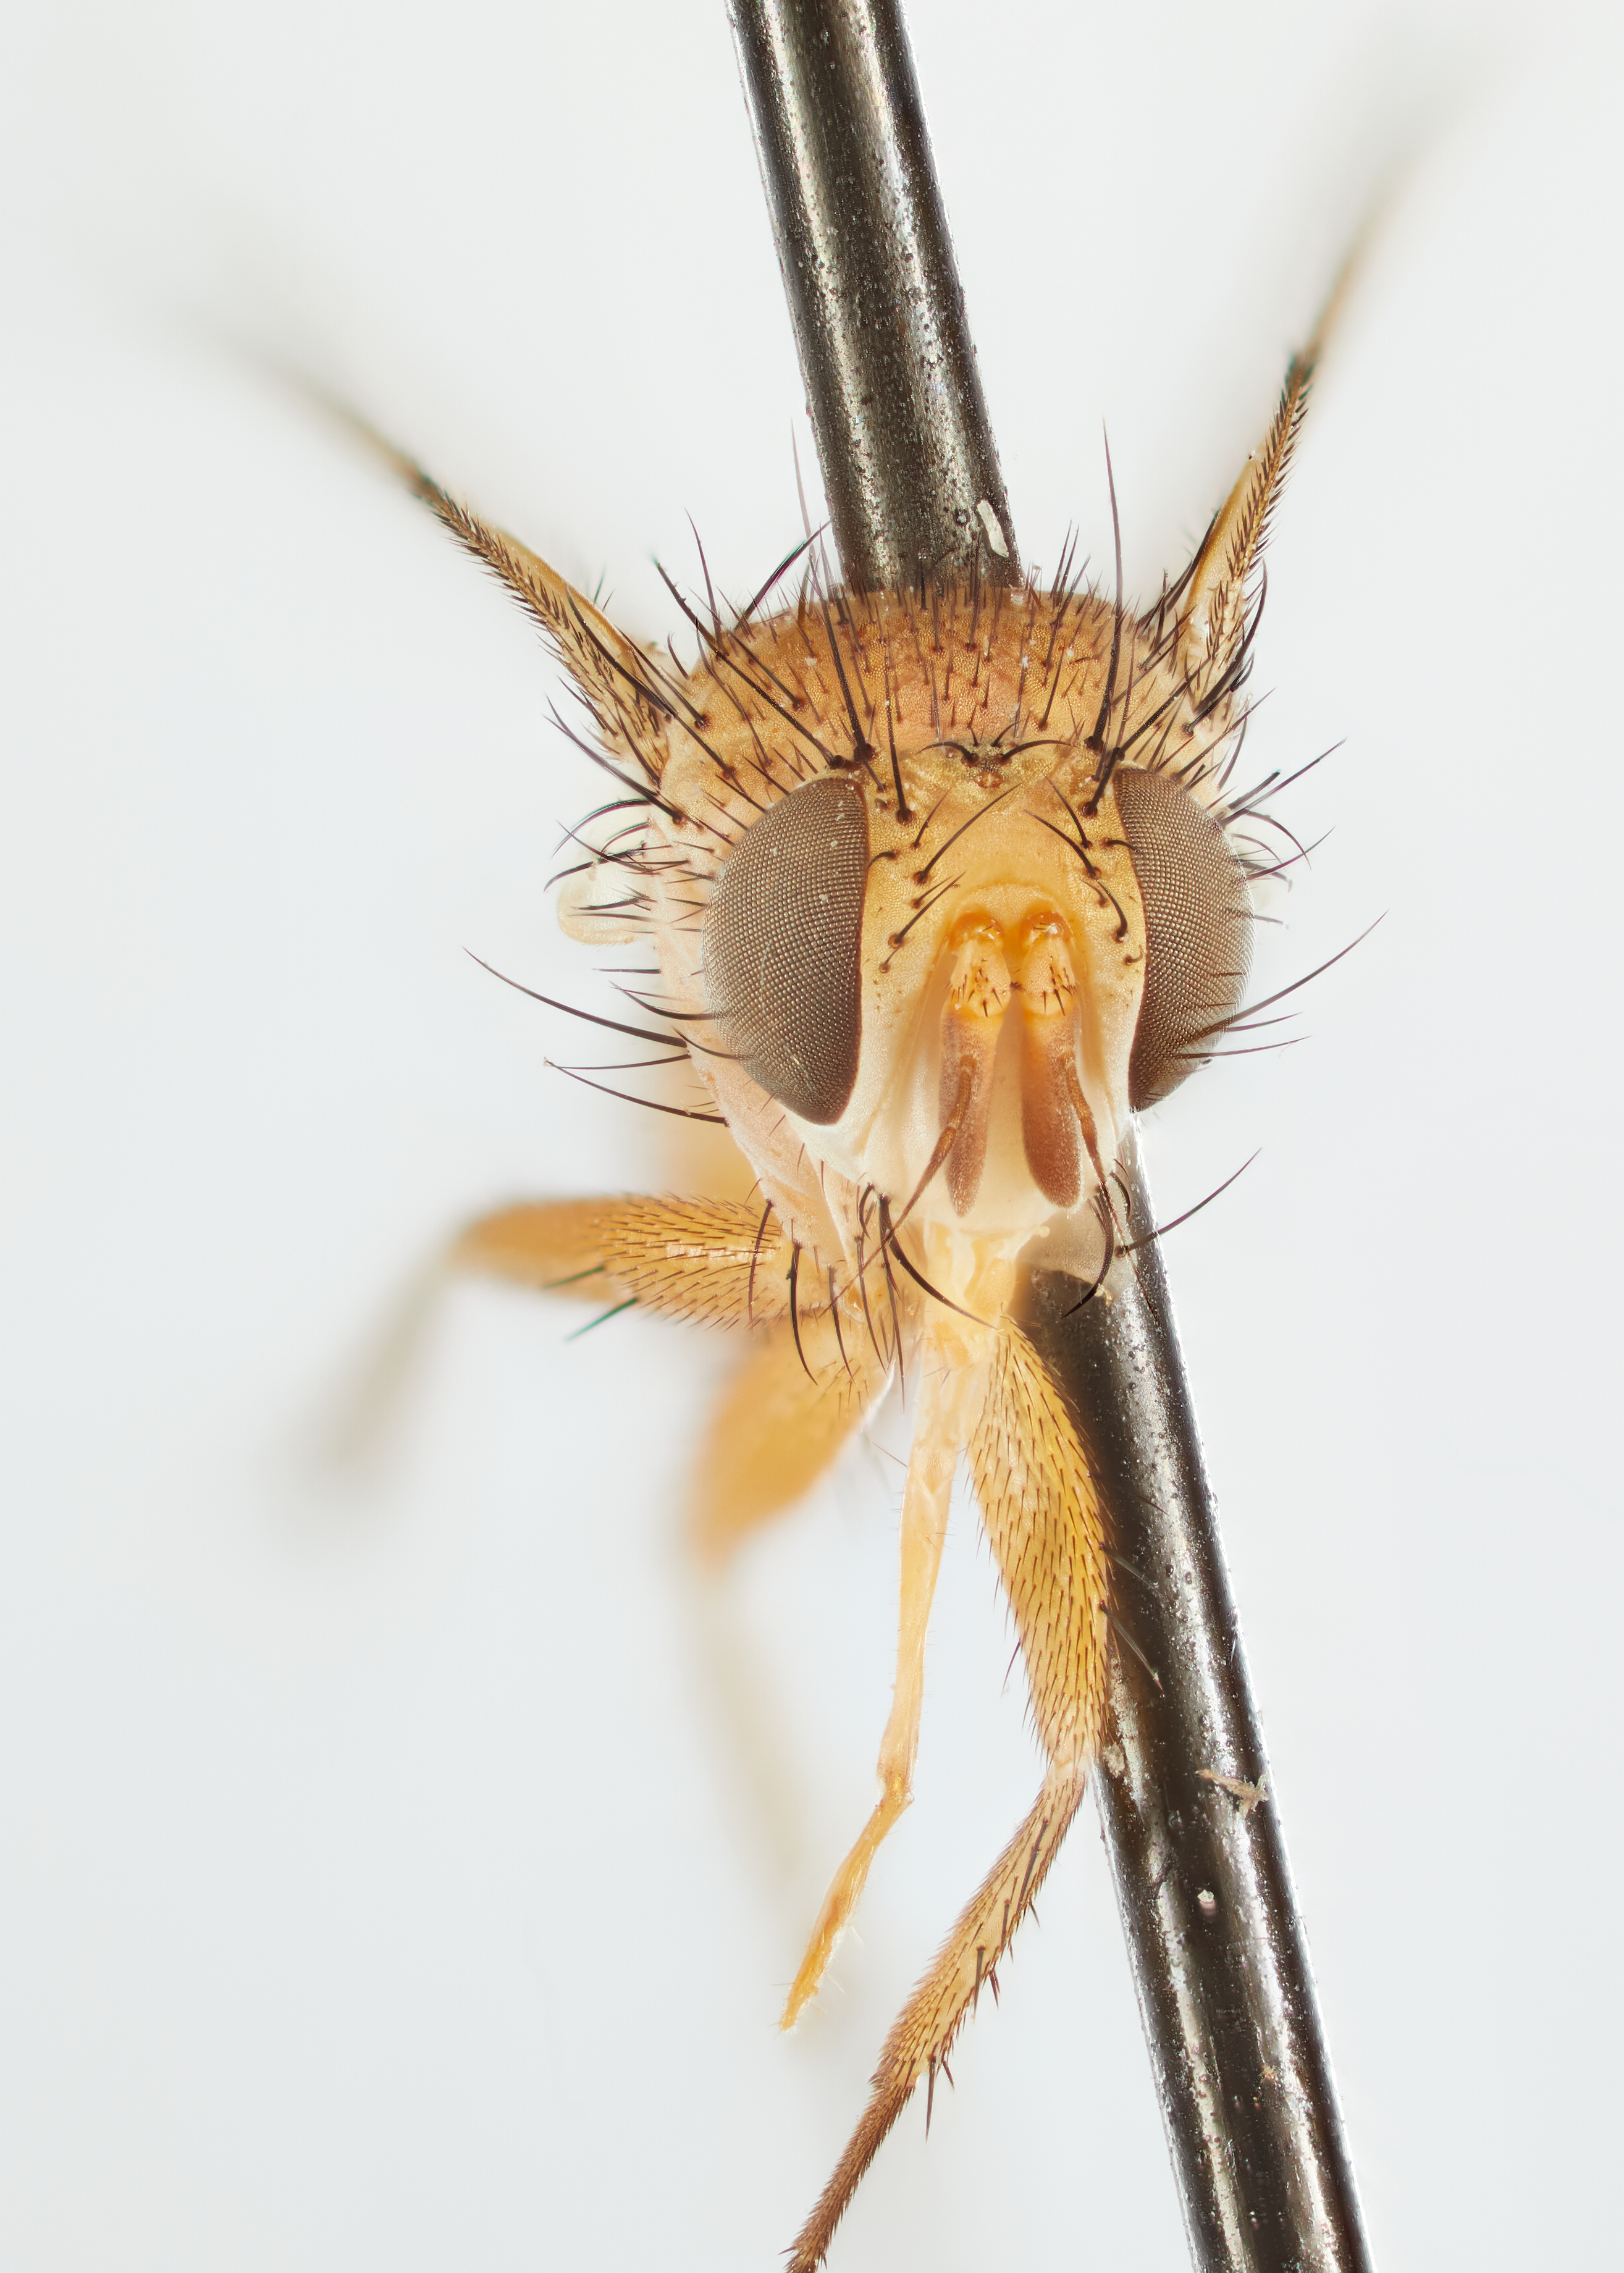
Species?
Crocuta lutea
